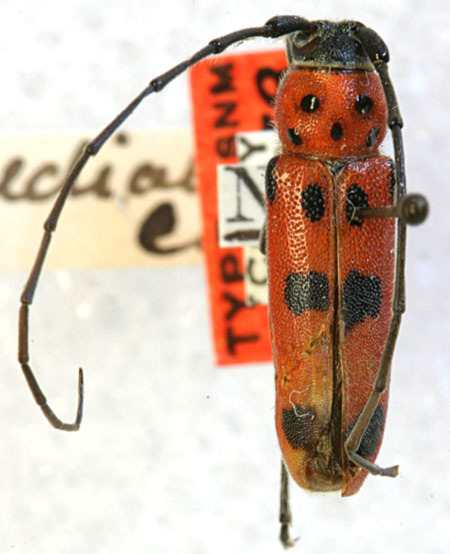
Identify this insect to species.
Tylosis medialis (also Tylosis maculatus)
